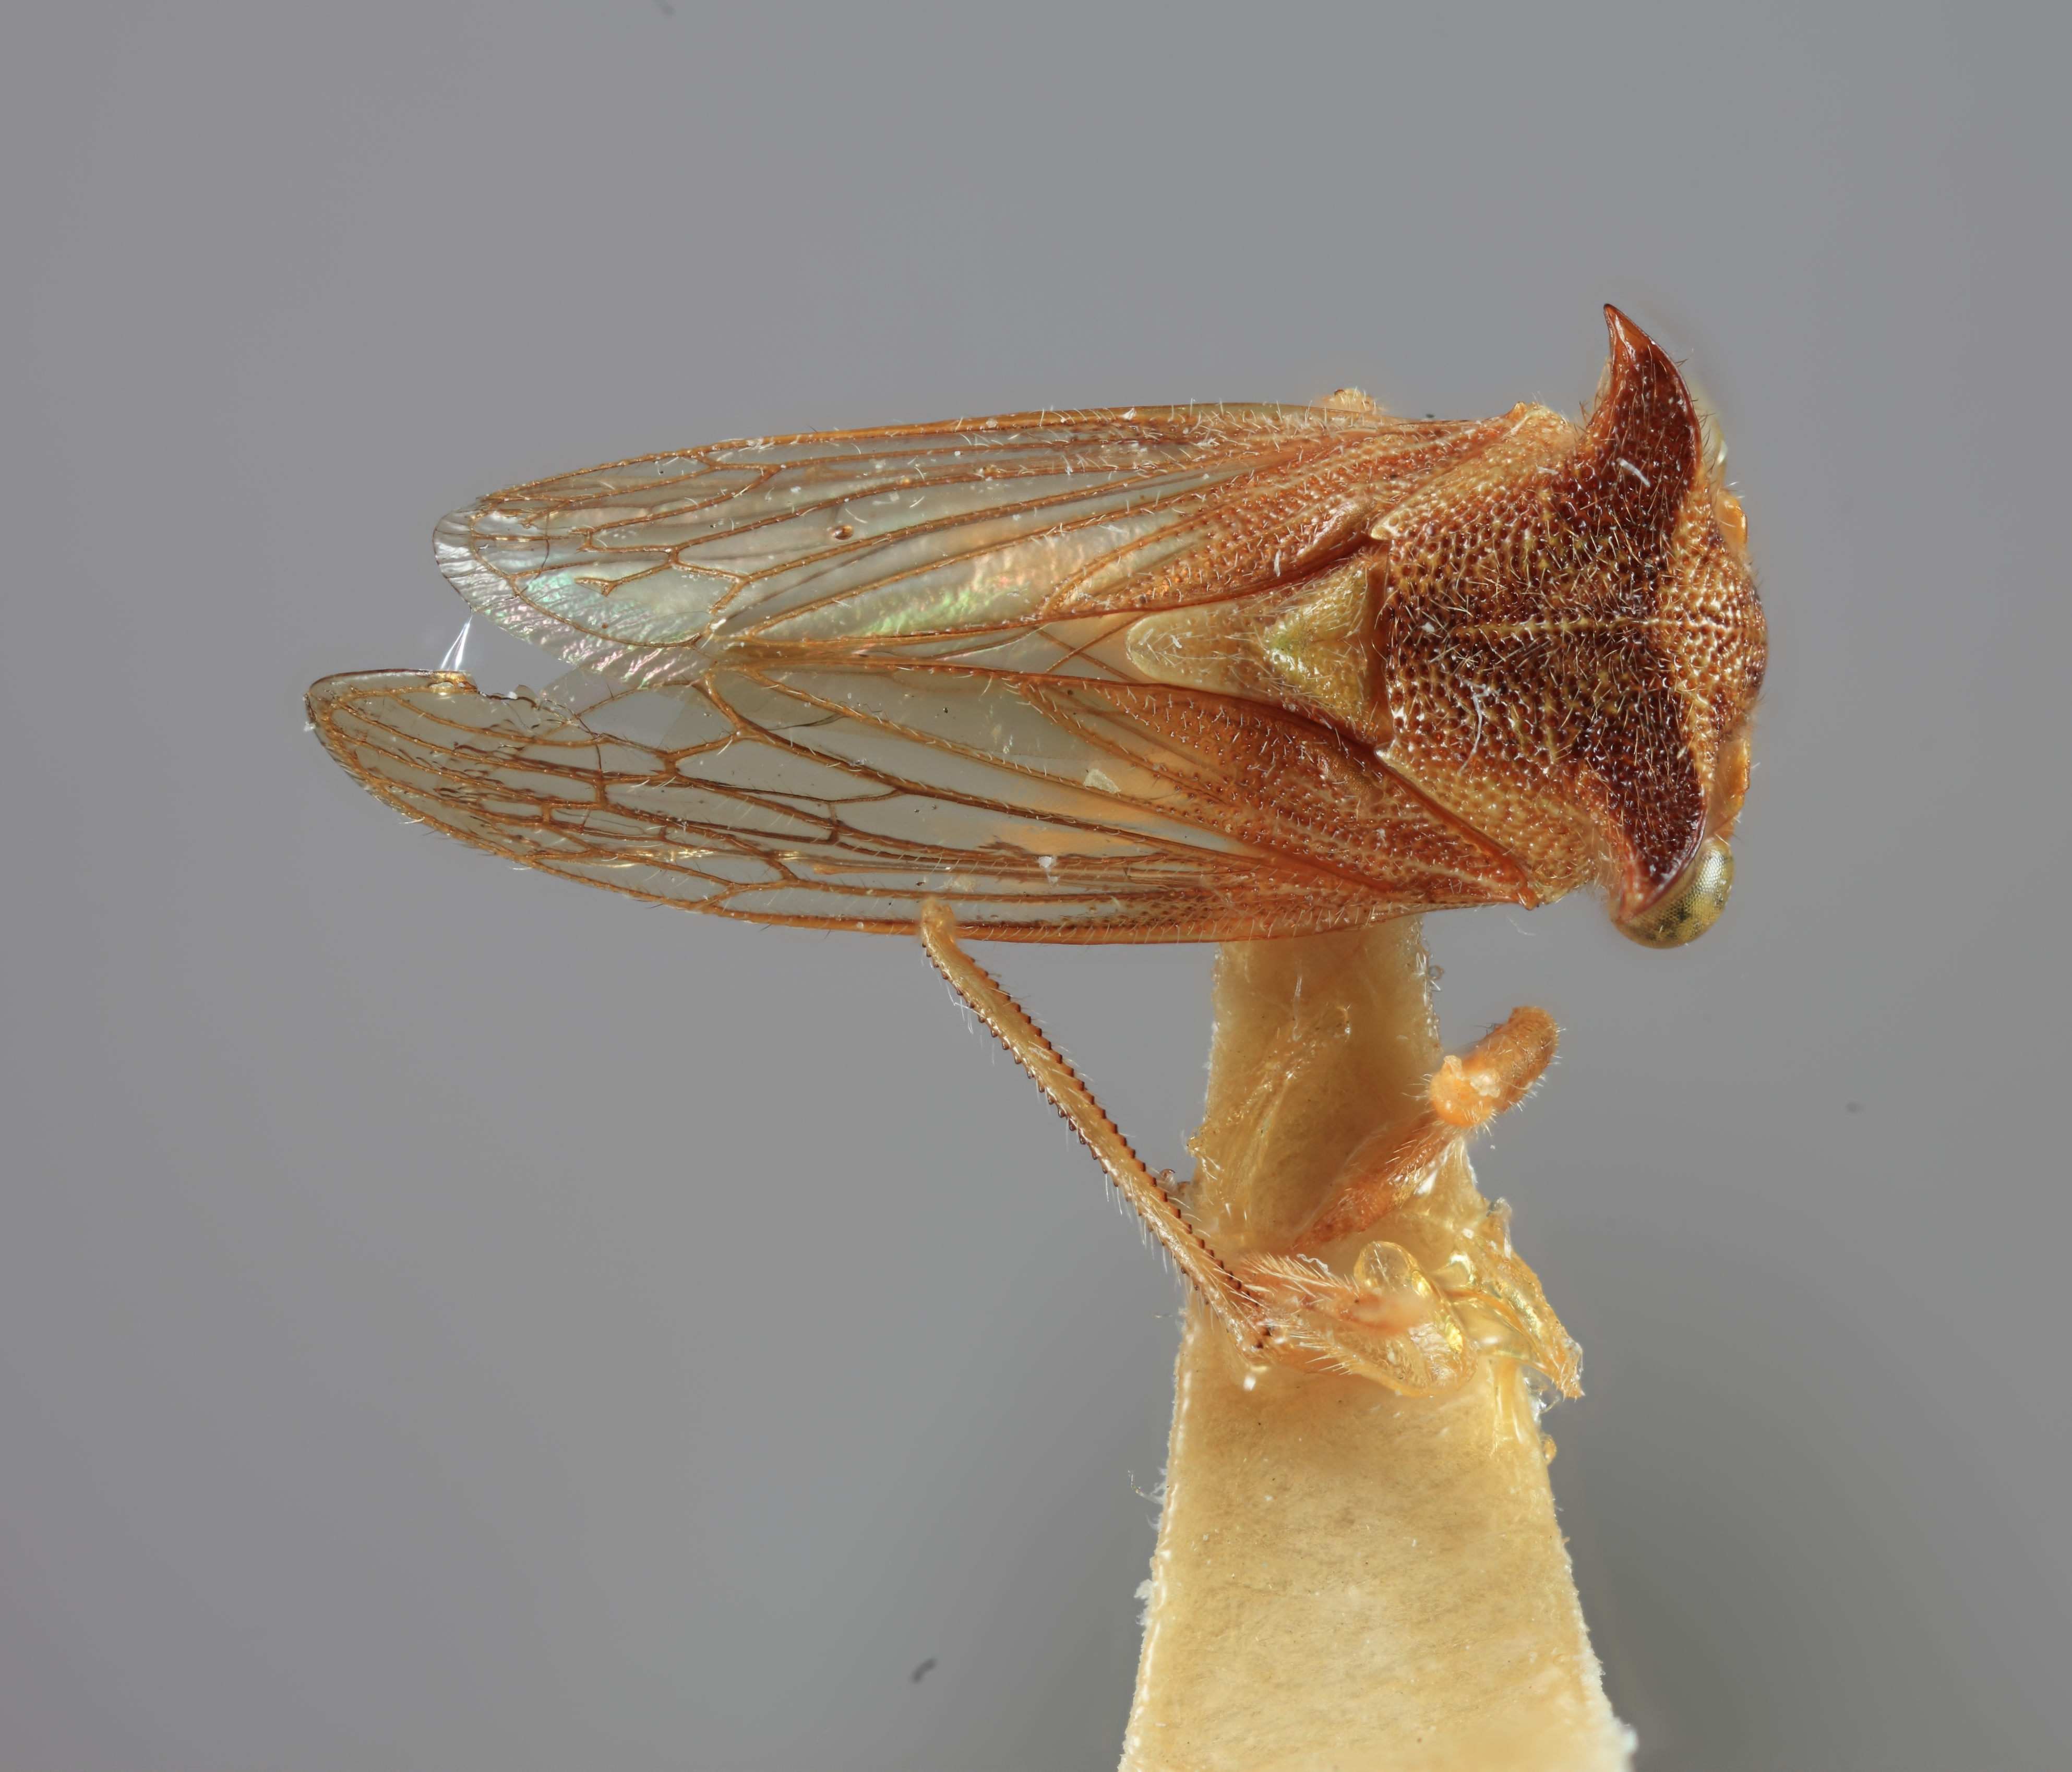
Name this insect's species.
Tolania vitocensis
